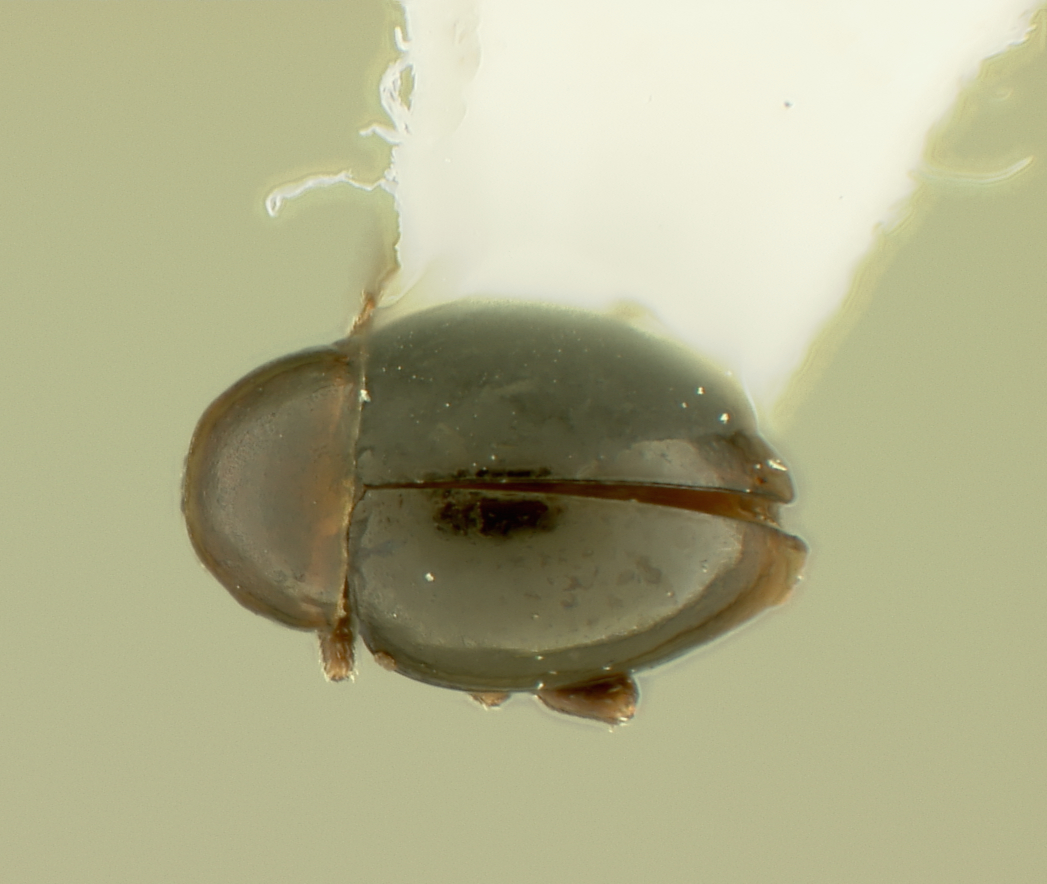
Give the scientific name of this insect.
Paraminota lauribina
